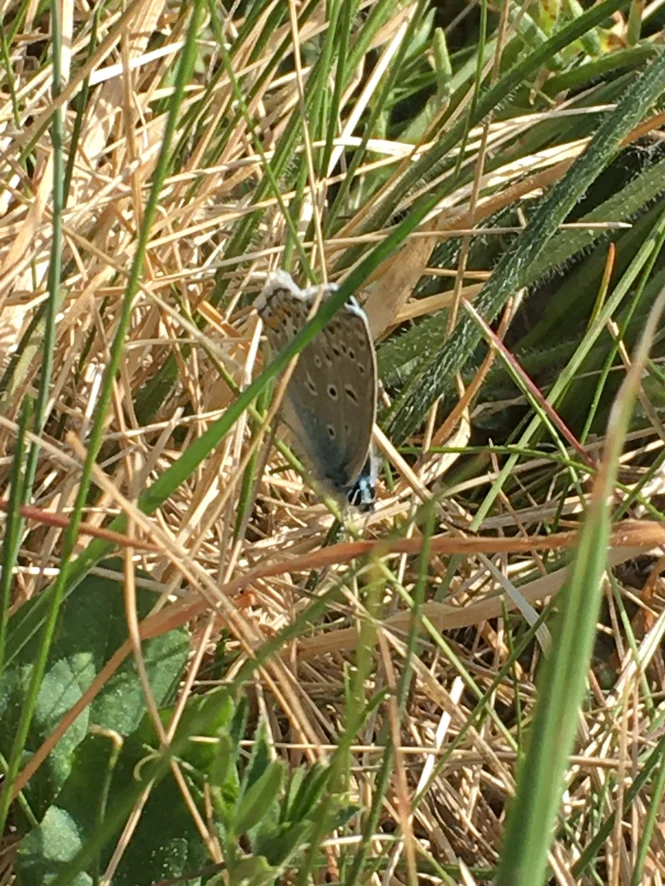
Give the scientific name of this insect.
Polyommatus icarus
